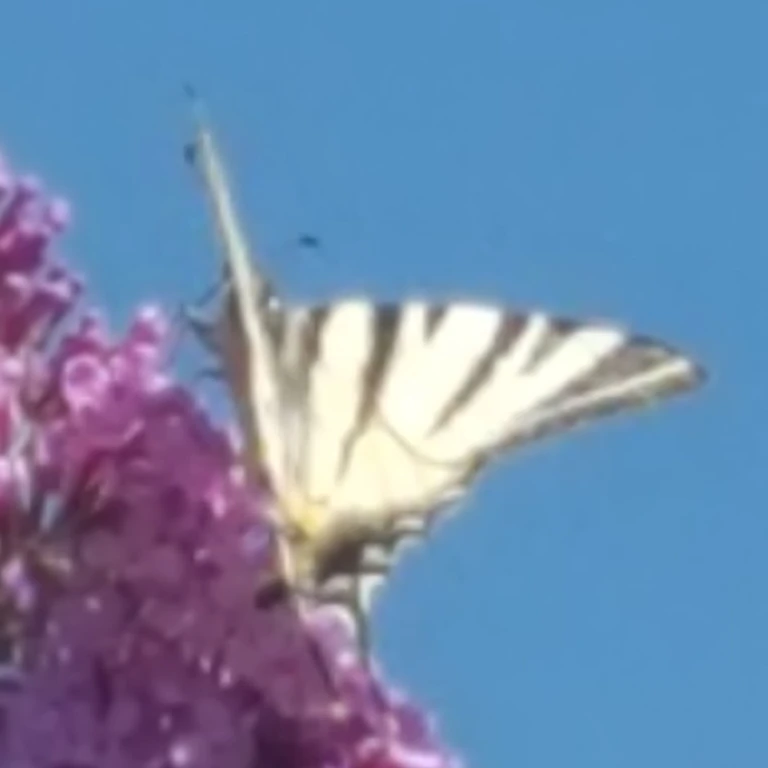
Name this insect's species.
Iphiclides podalirius
